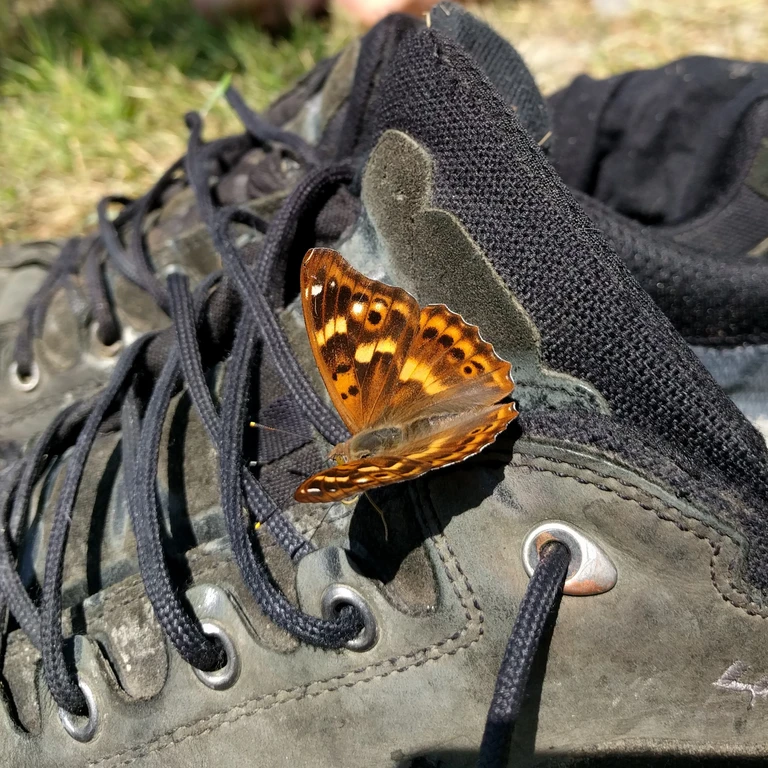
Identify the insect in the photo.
Apatura ilia
